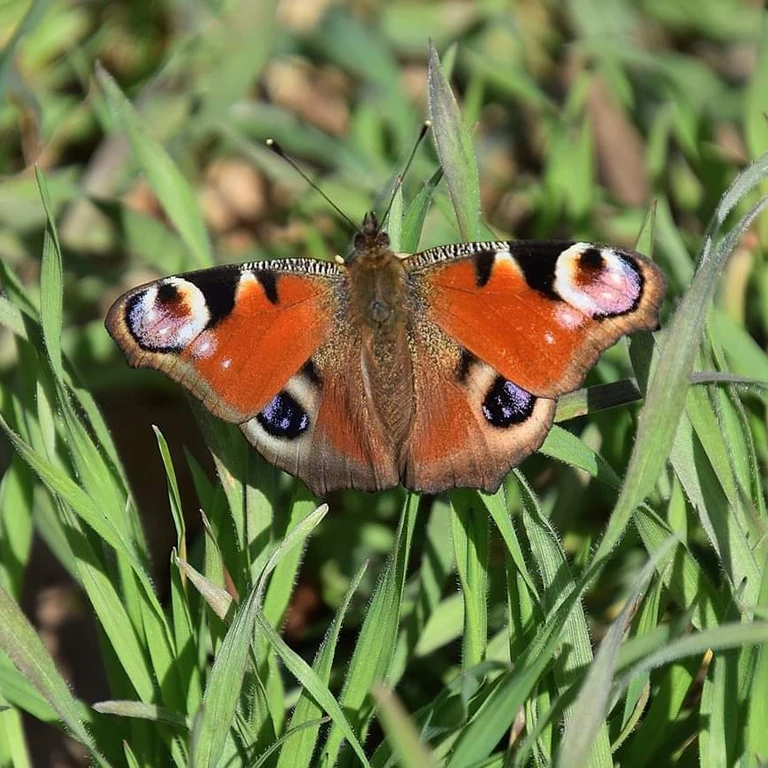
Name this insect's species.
Aglais io
